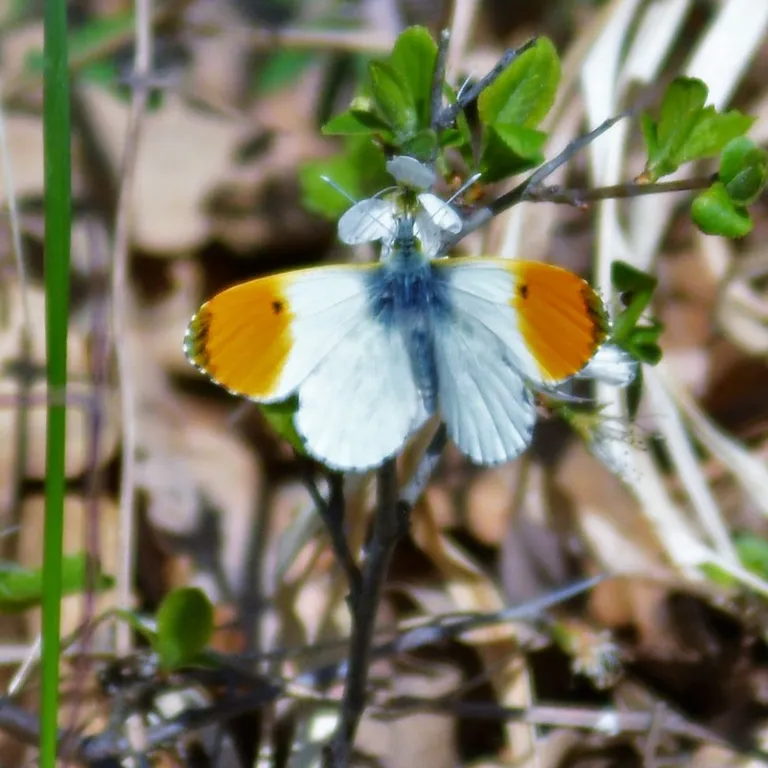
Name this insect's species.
Anthocharis cardamines
